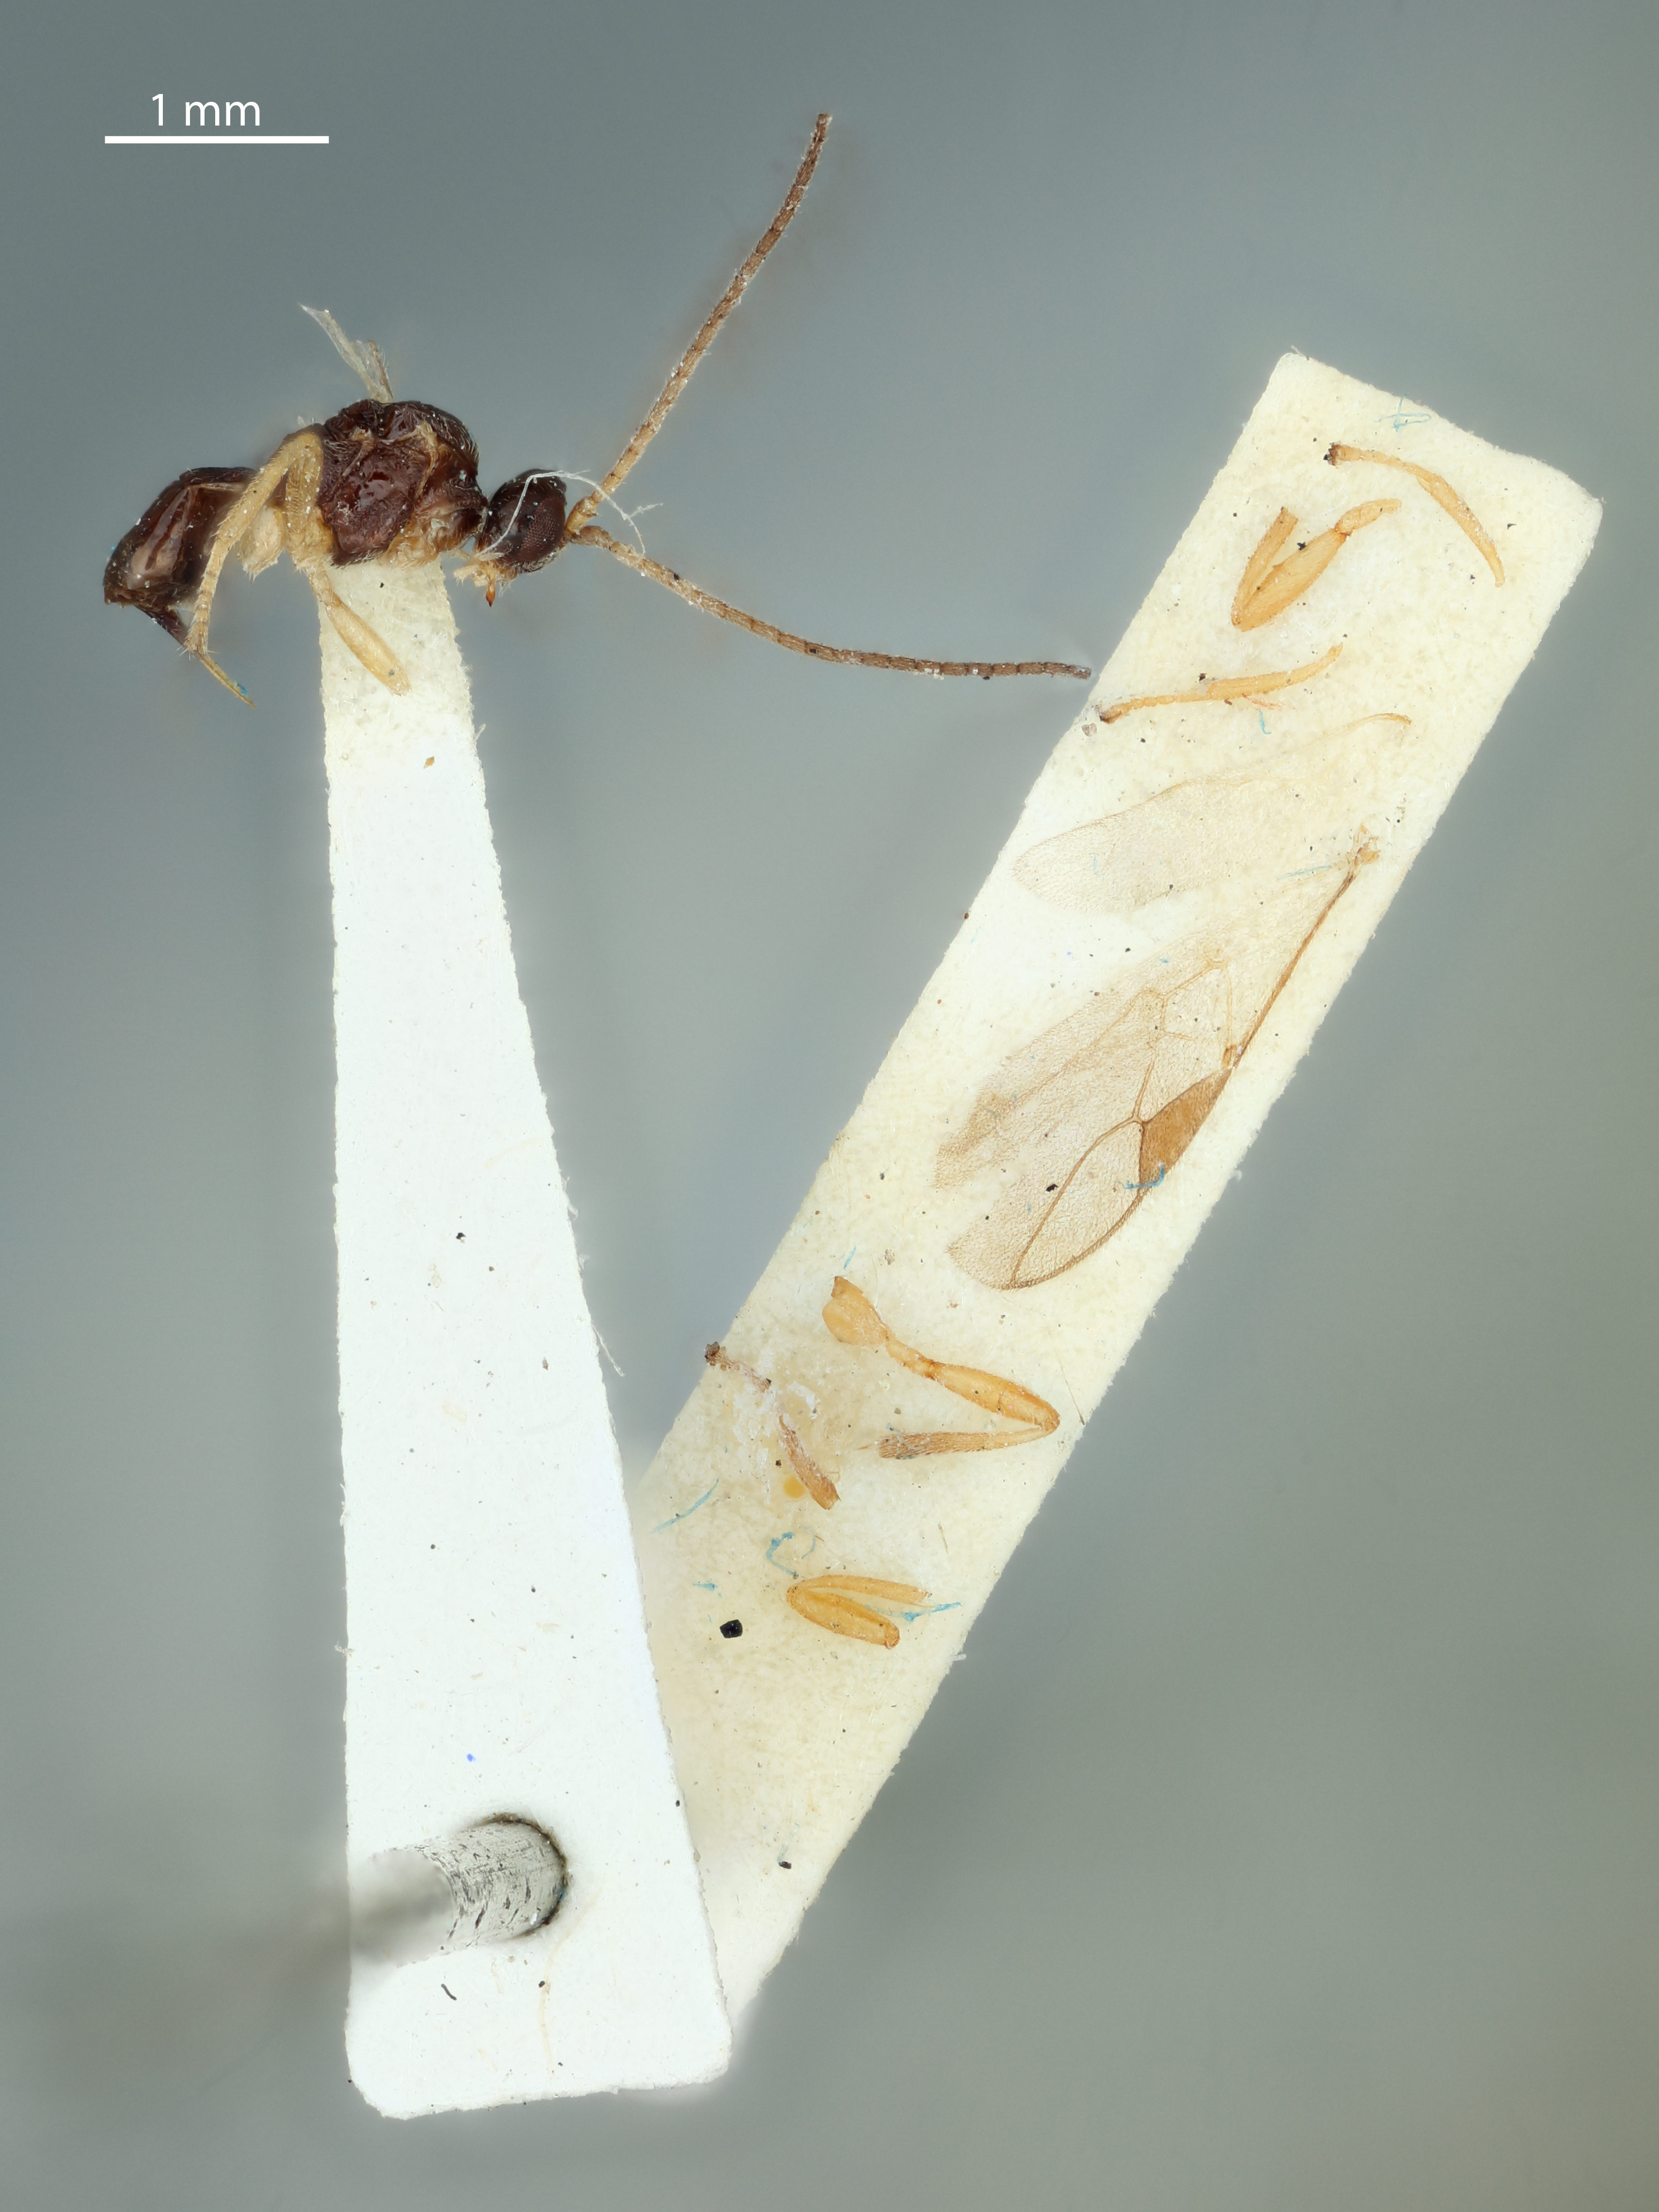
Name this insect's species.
Euphoridea claripennis
